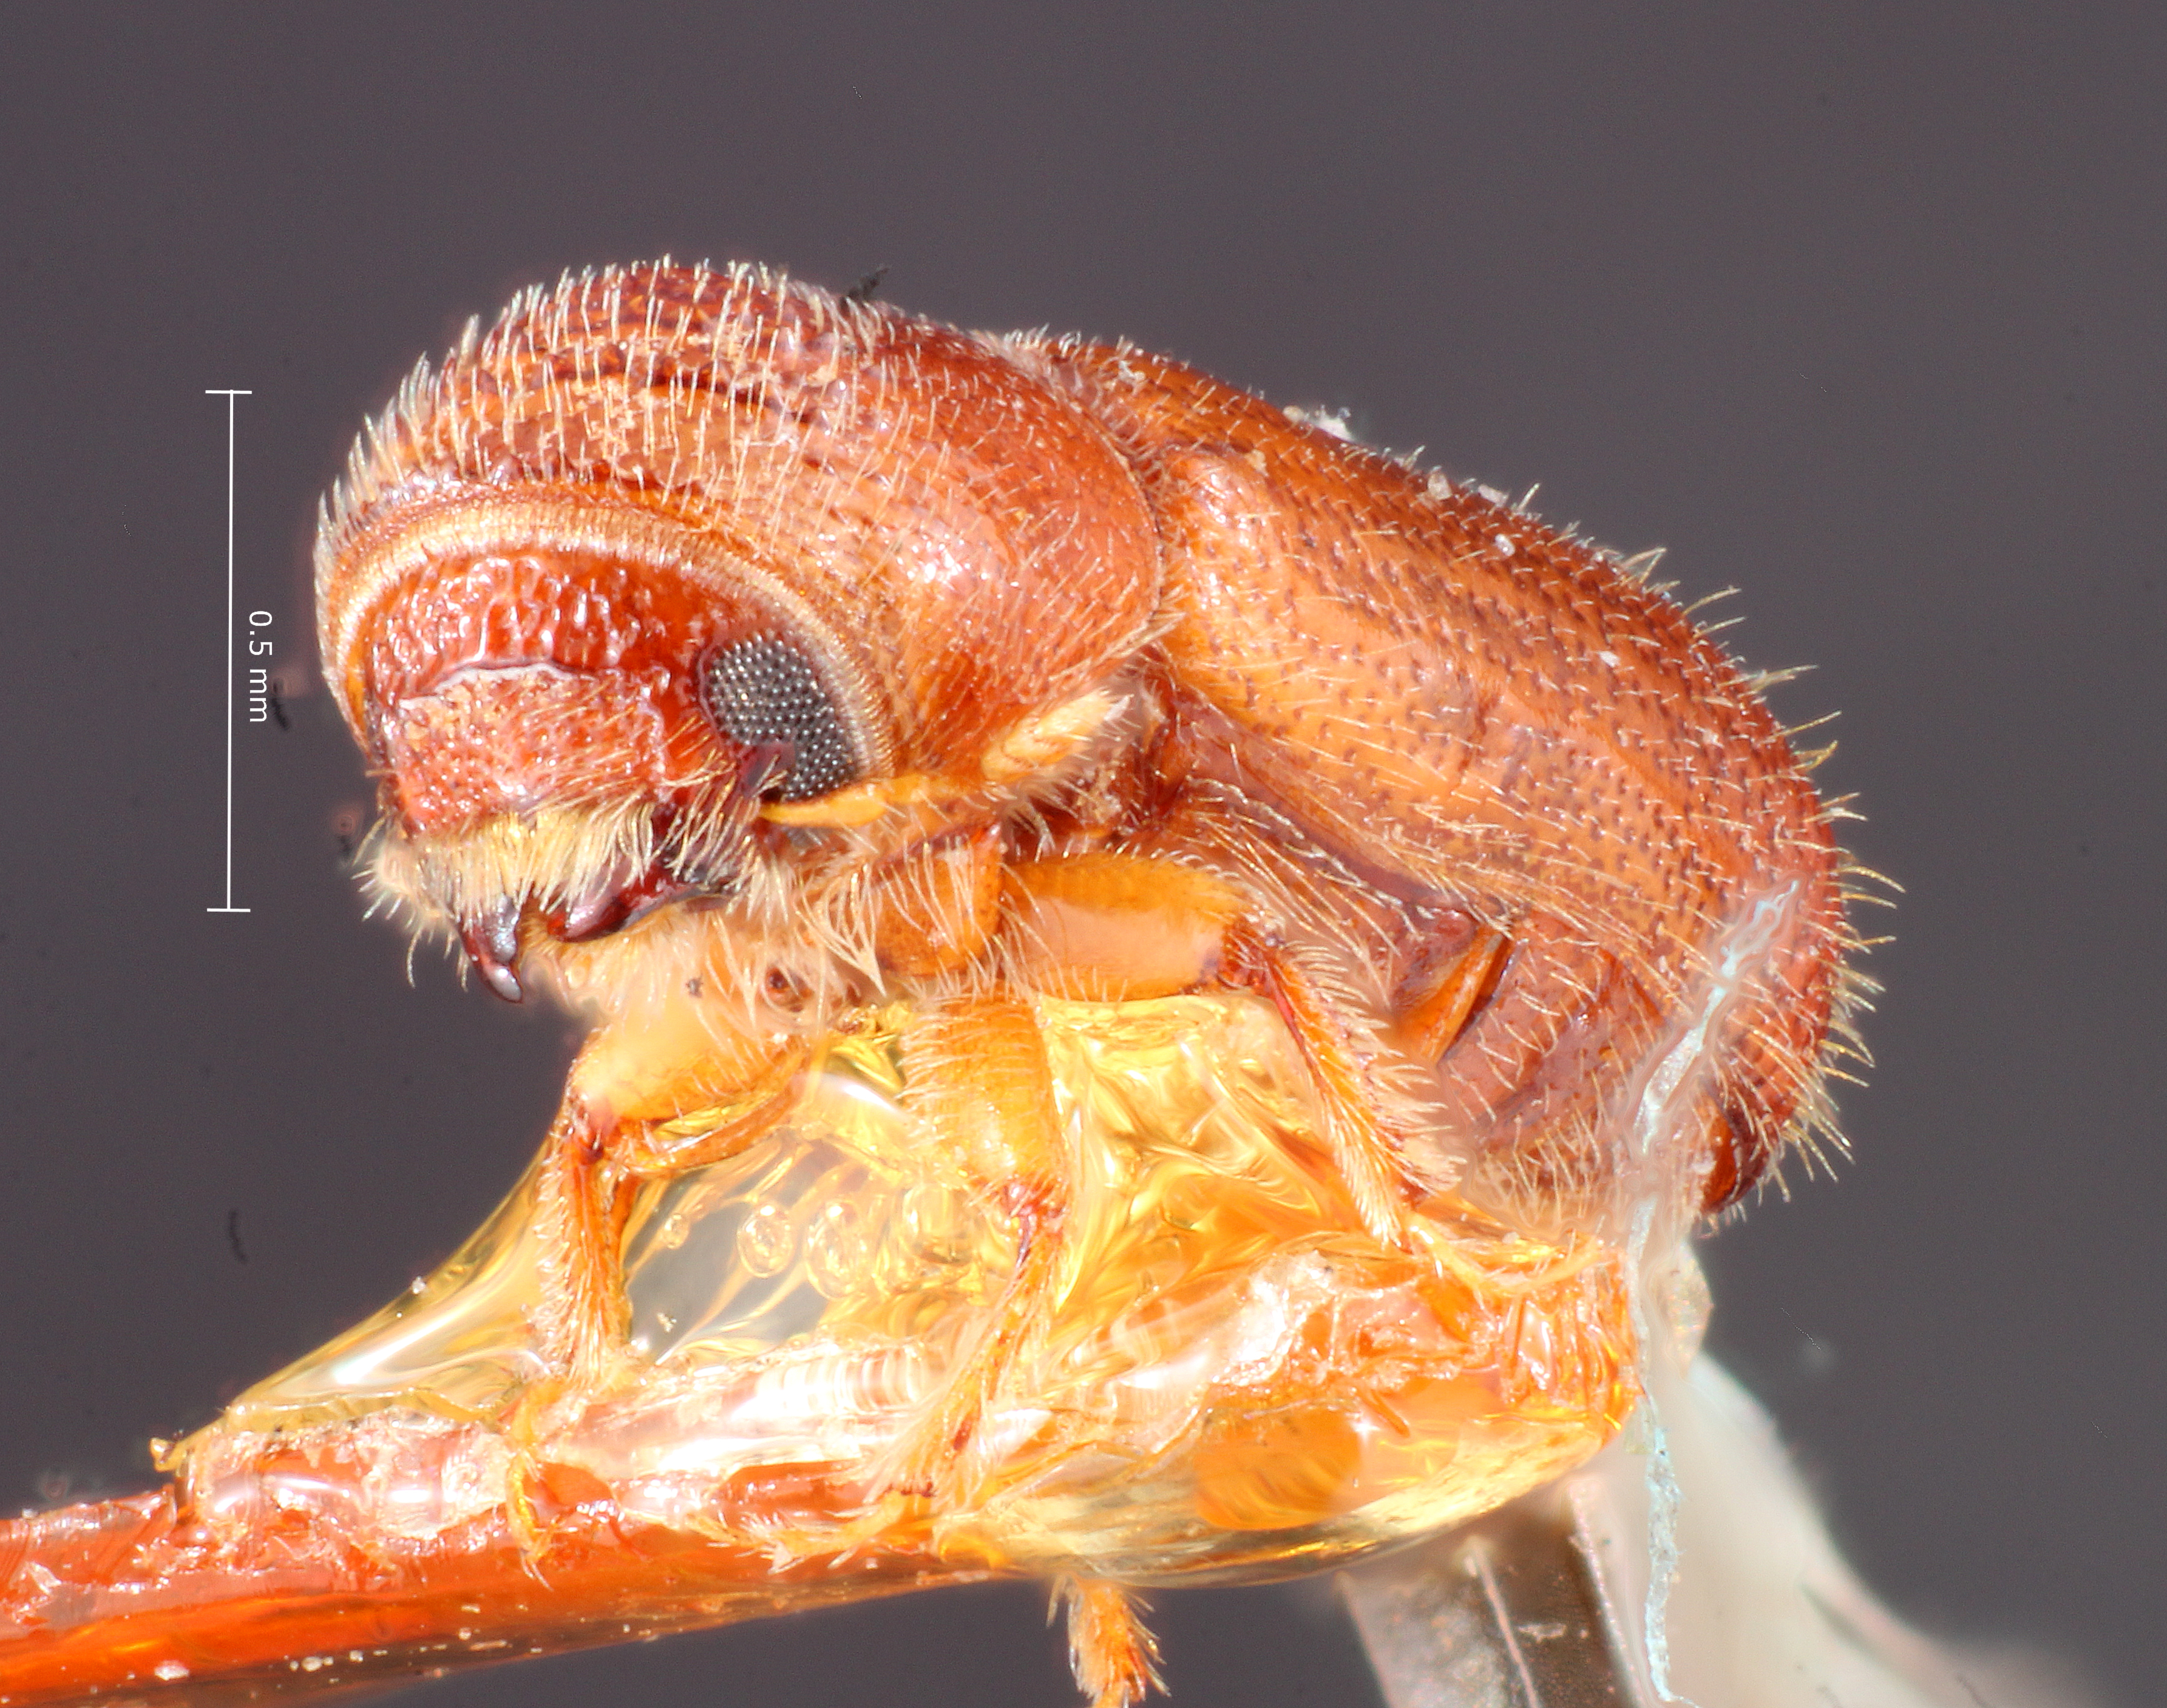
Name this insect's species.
Pityophthorus bassetti
